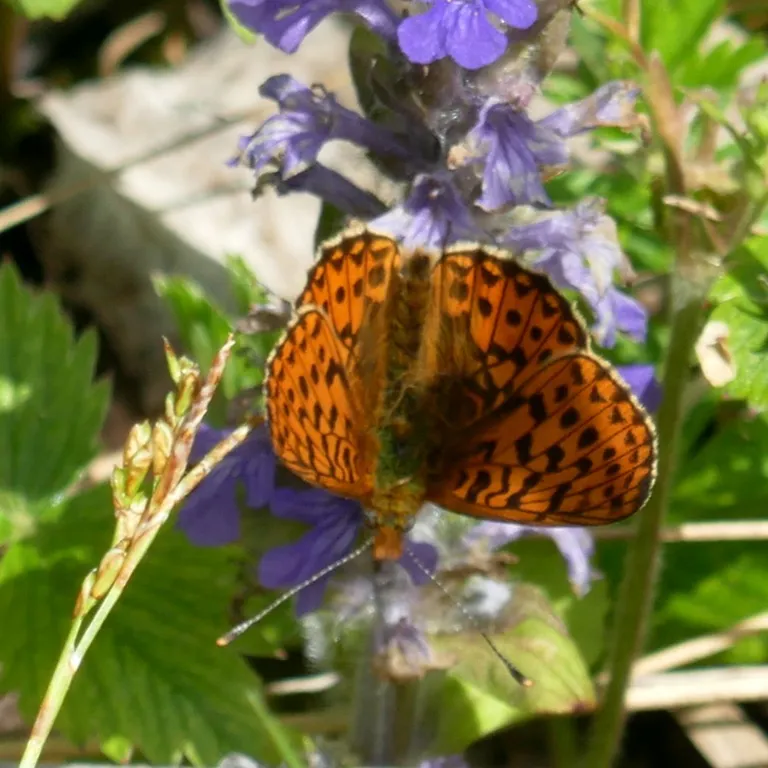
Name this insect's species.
Boloria euphrosyne (also Clossiana euphrosyne)
